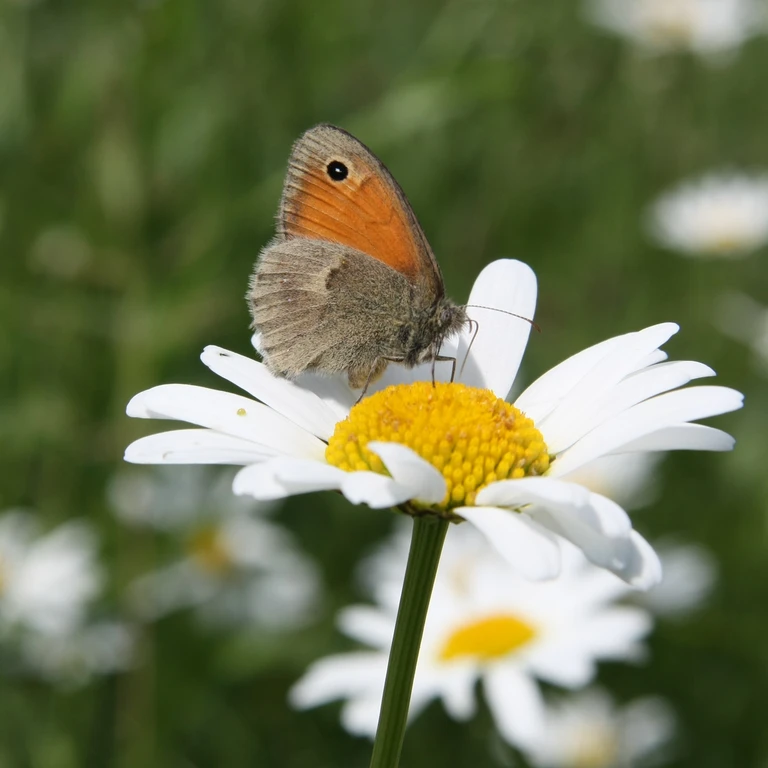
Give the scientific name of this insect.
Coenonympha pamphilus
